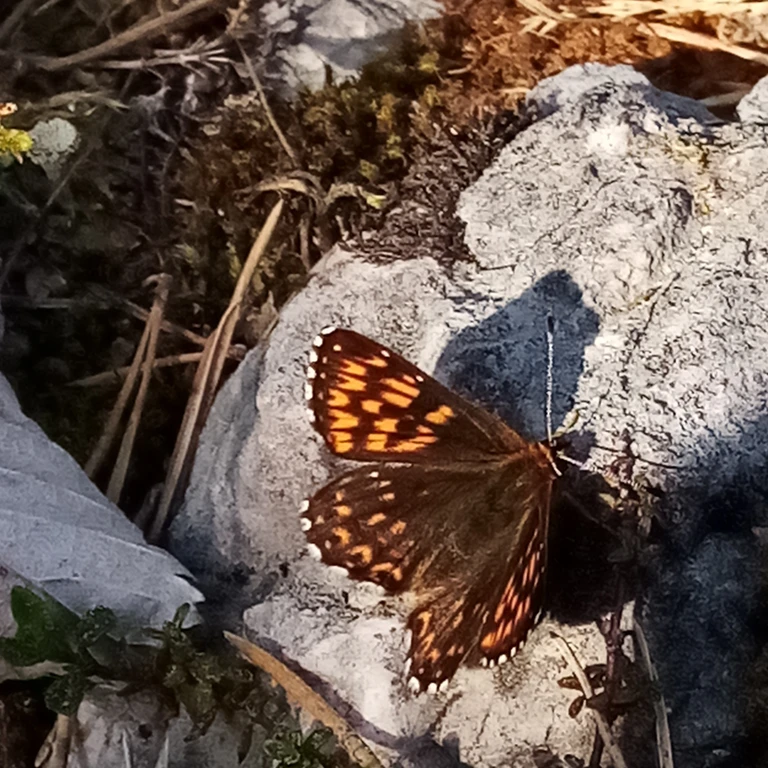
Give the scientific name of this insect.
Hamearis lucina
